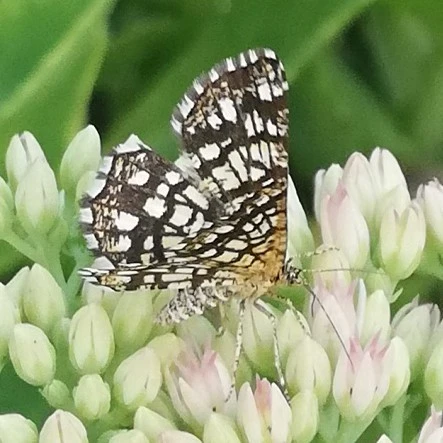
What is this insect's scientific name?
Chiasmia clathrata
